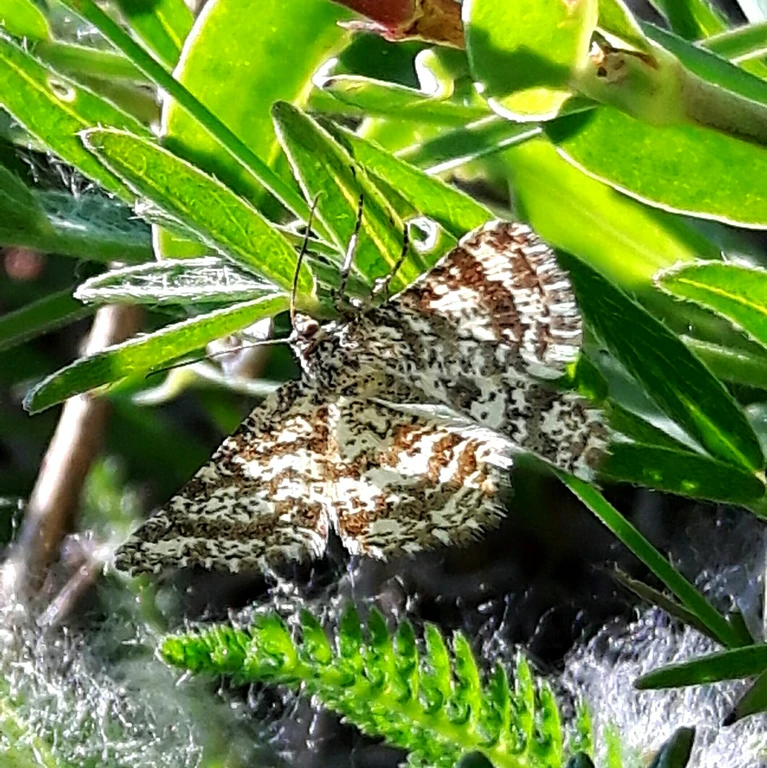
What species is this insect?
Ematurga atomaria
